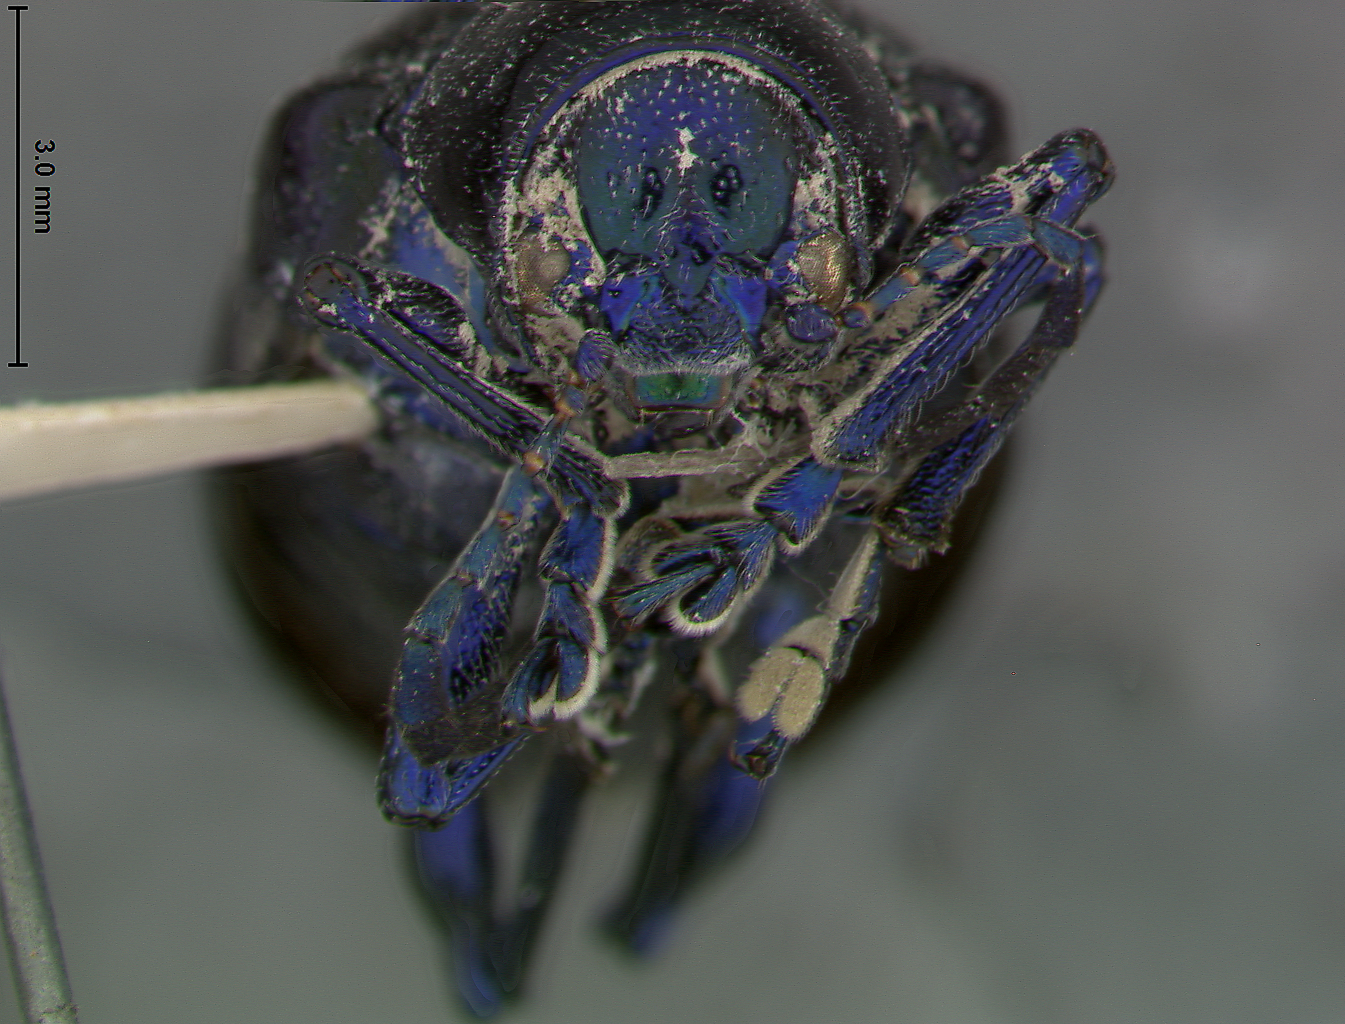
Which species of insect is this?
Platycorynus grahami
